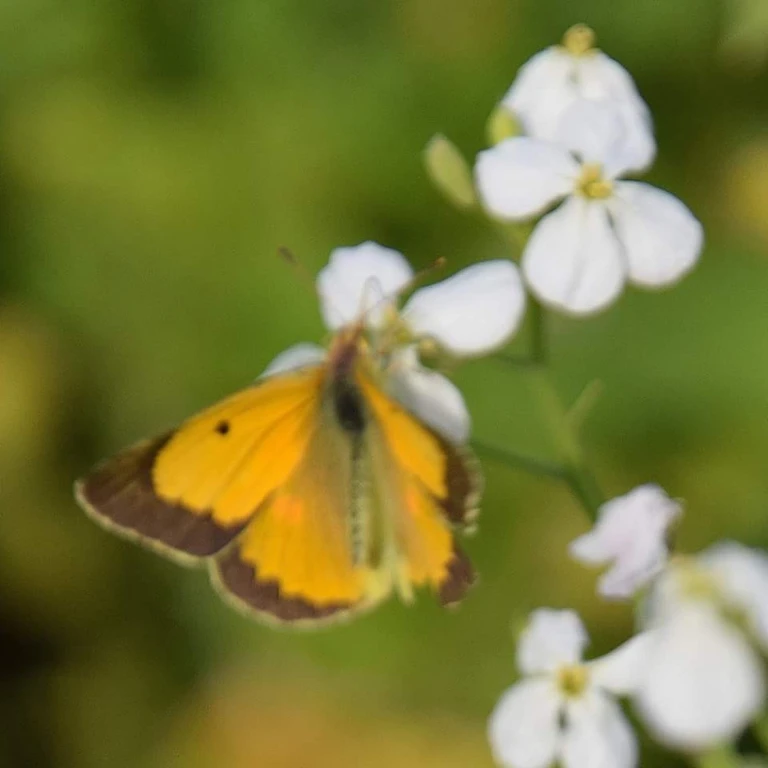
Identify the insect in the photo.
Colias croceus
